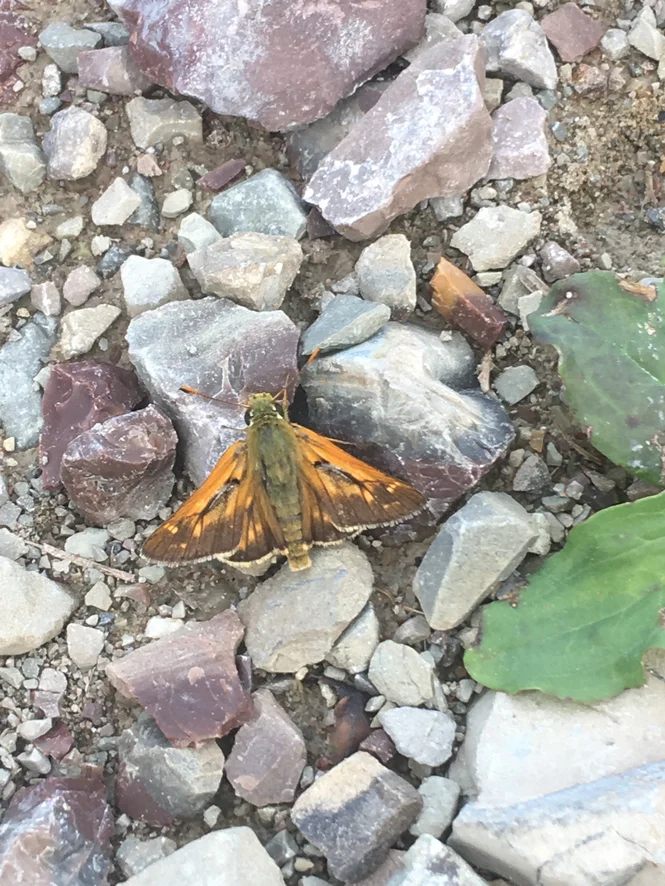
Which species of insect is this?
Hesperia comma
